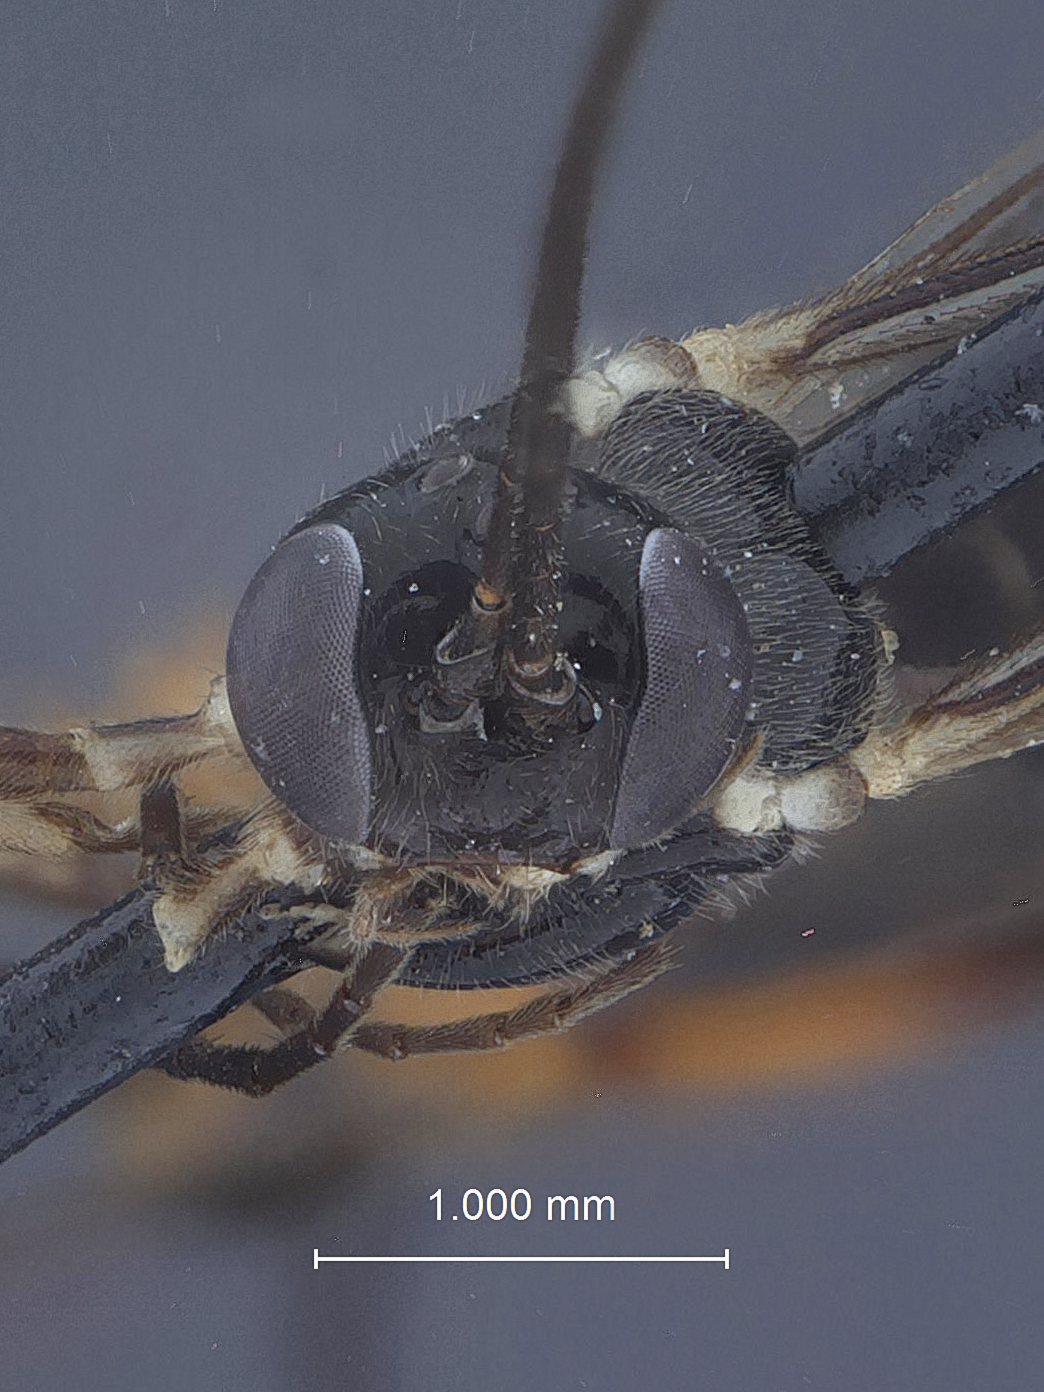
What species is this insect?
Delomerista lepteces
